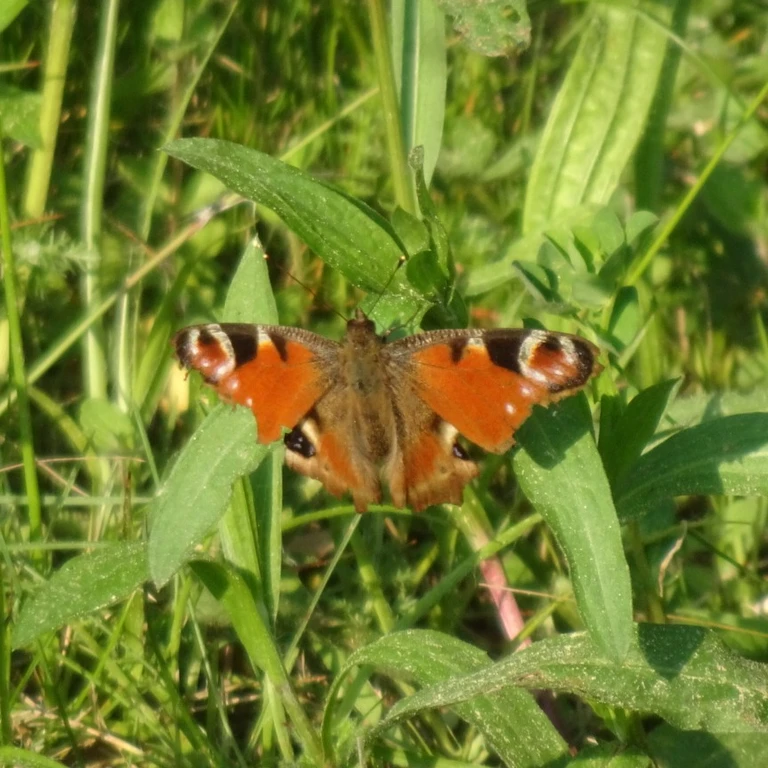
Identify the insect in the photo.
Aglais io
